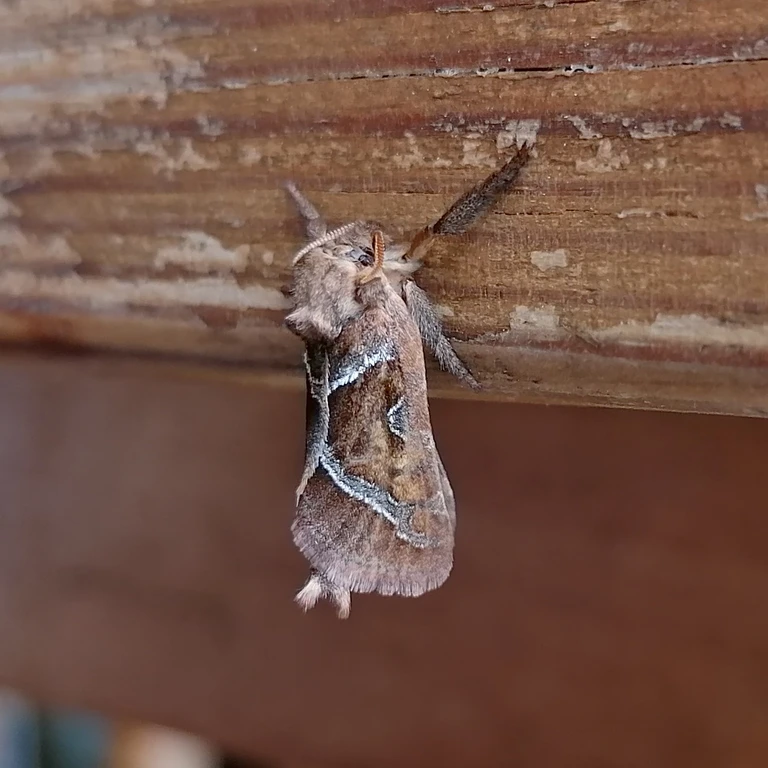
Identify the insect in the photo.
Triodia sylvina
